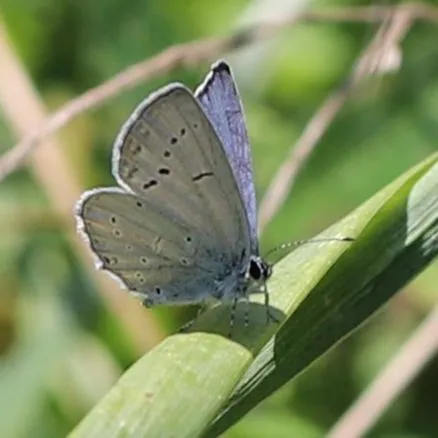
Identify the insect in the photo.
Cupido decolorata (also Elkalyce decolorata)
